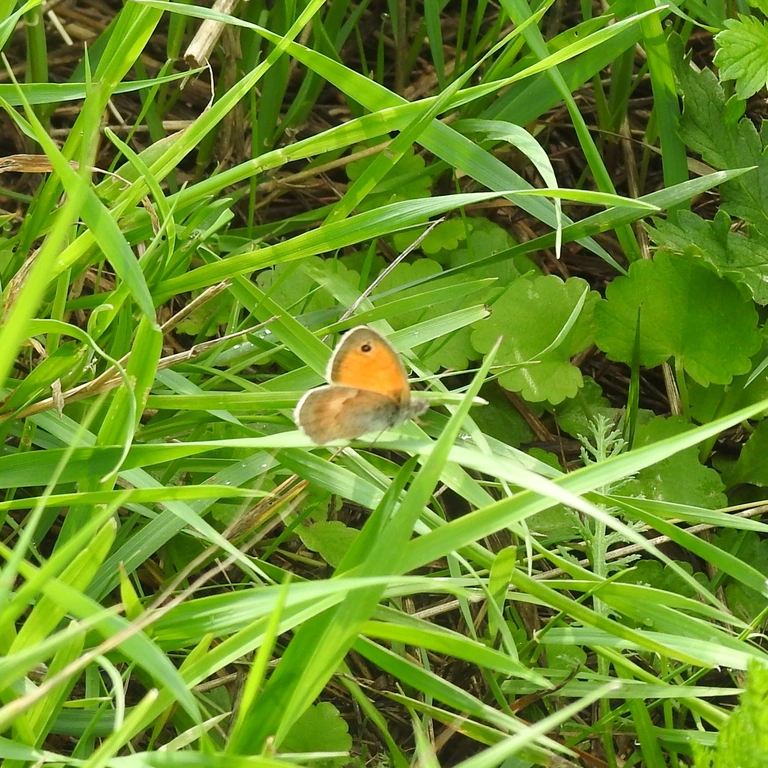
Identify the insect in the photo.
Coenonympha pamphilus
